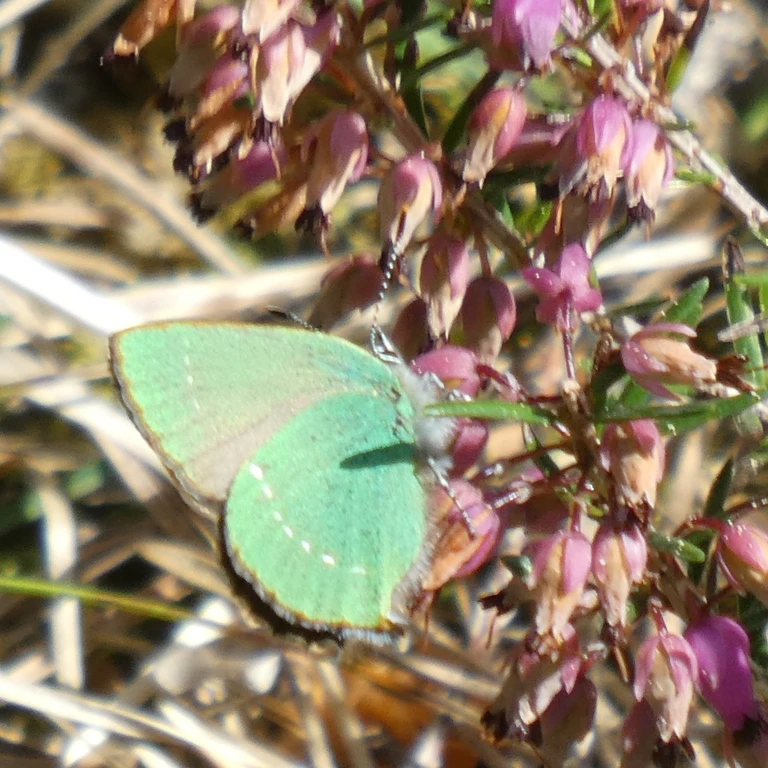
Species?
Callophrys rubi
